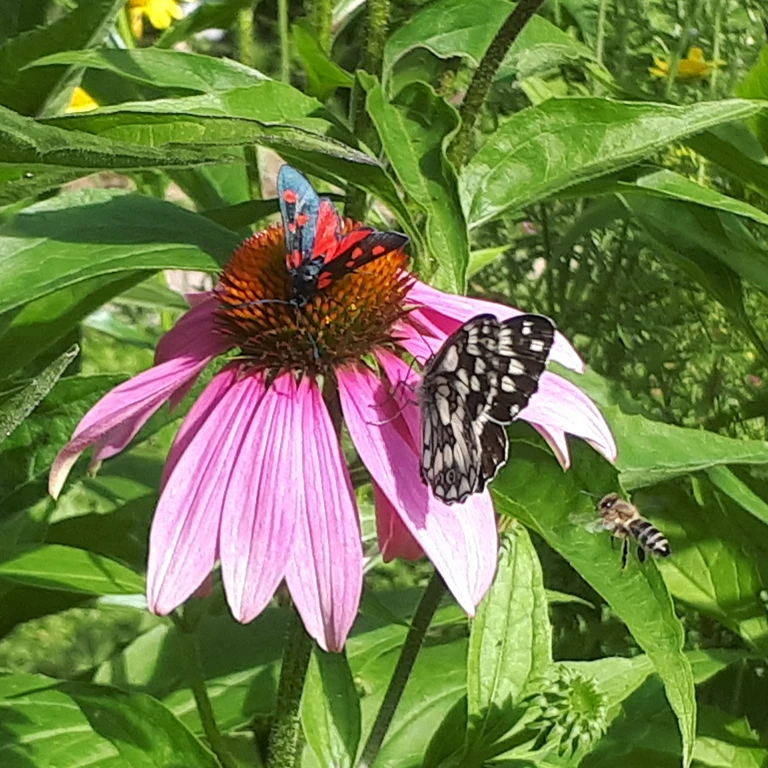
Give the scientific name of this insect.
Melanargia galathea
